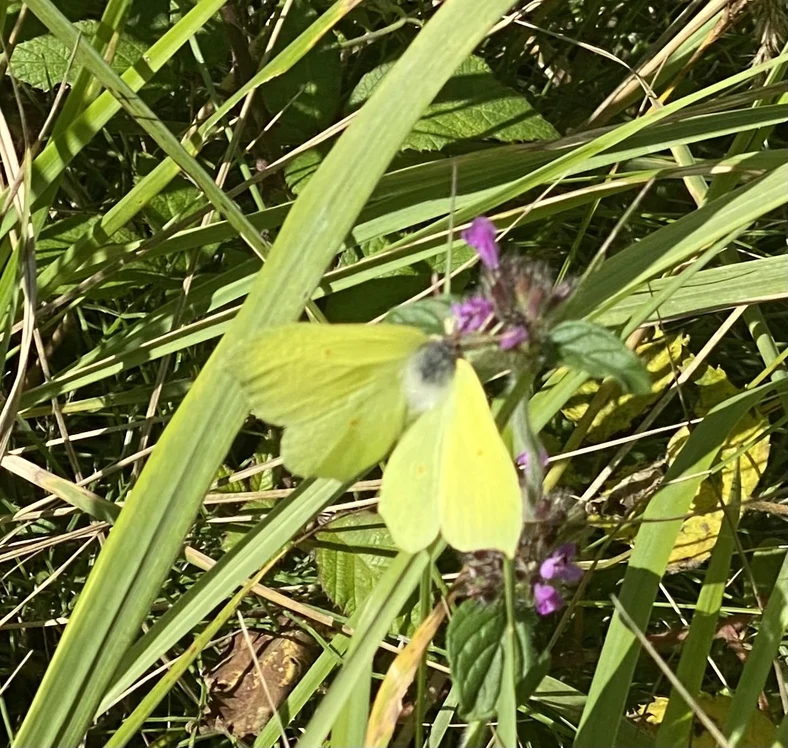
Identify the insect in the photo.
Gonepteryx rhamni
